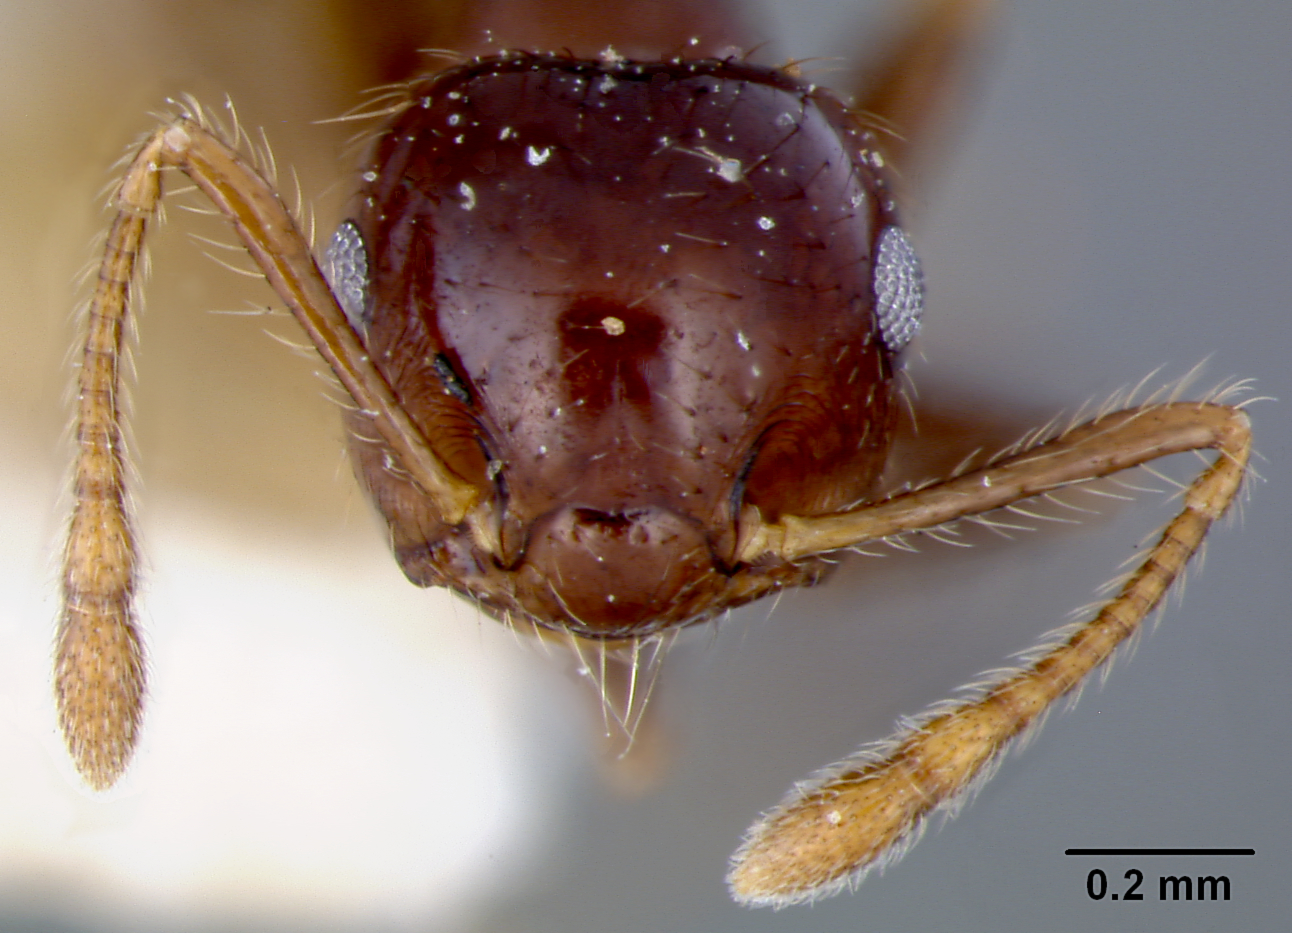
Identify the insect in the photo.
Crematogaster limata
